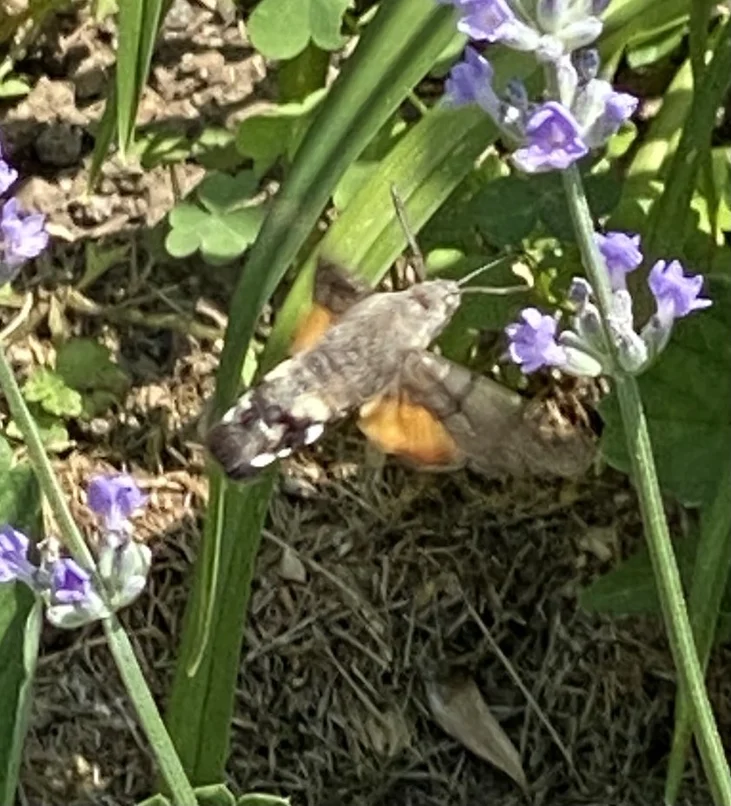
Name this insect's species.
Macroglossum stellatarum
